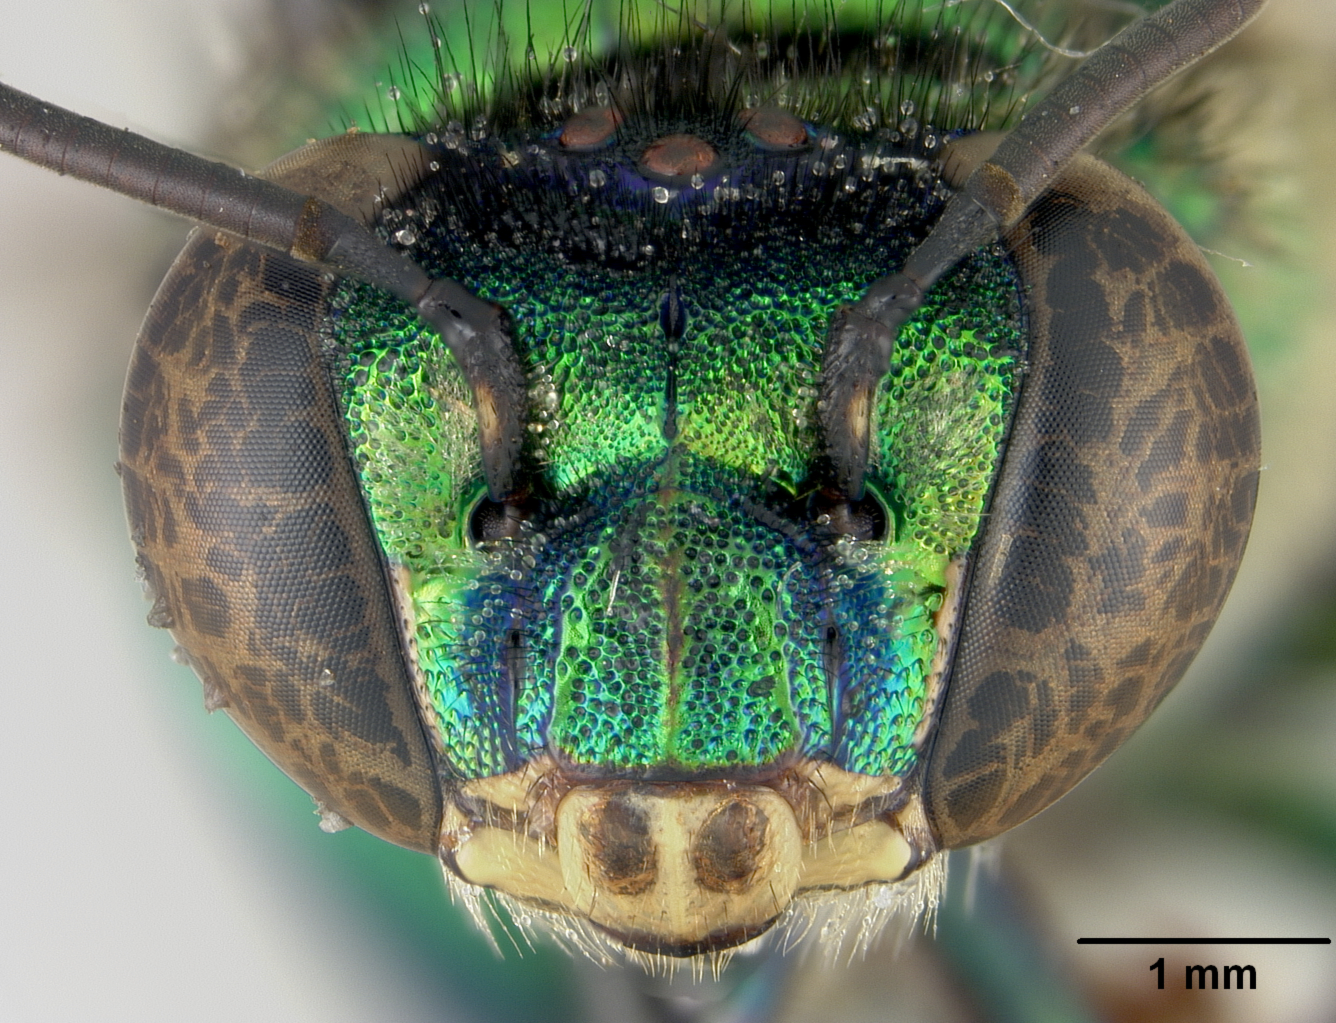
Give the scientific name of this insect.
Euglossa gaianii
